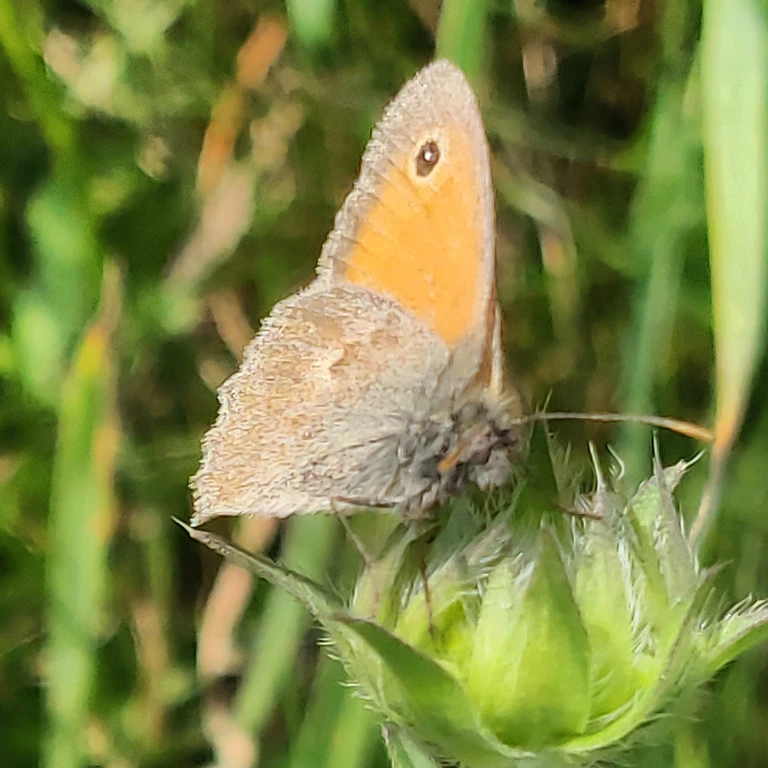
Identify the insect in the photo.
Coenonympha pamphilus
